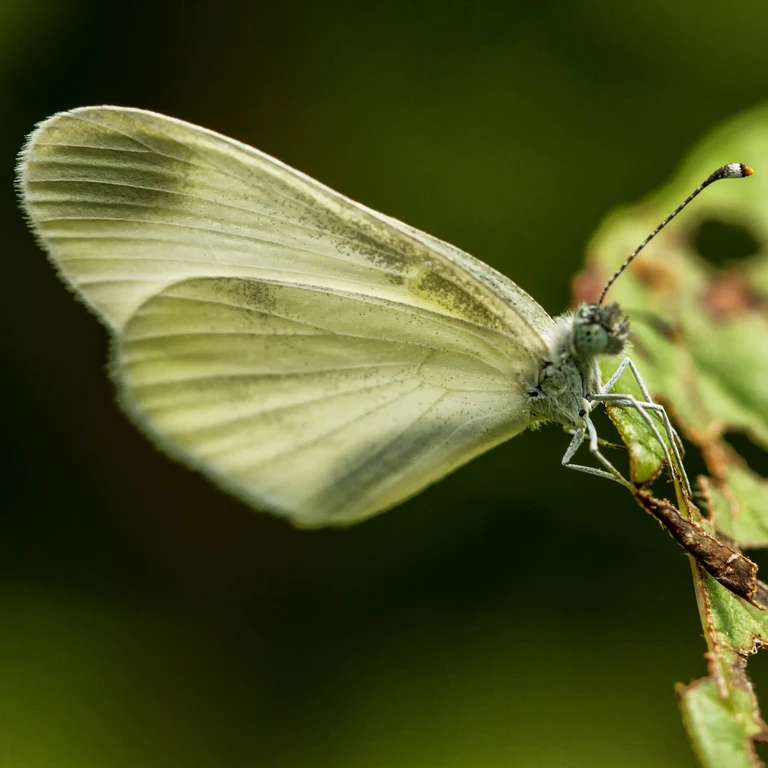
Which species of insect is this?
Leptidea sinapis/juvernica
